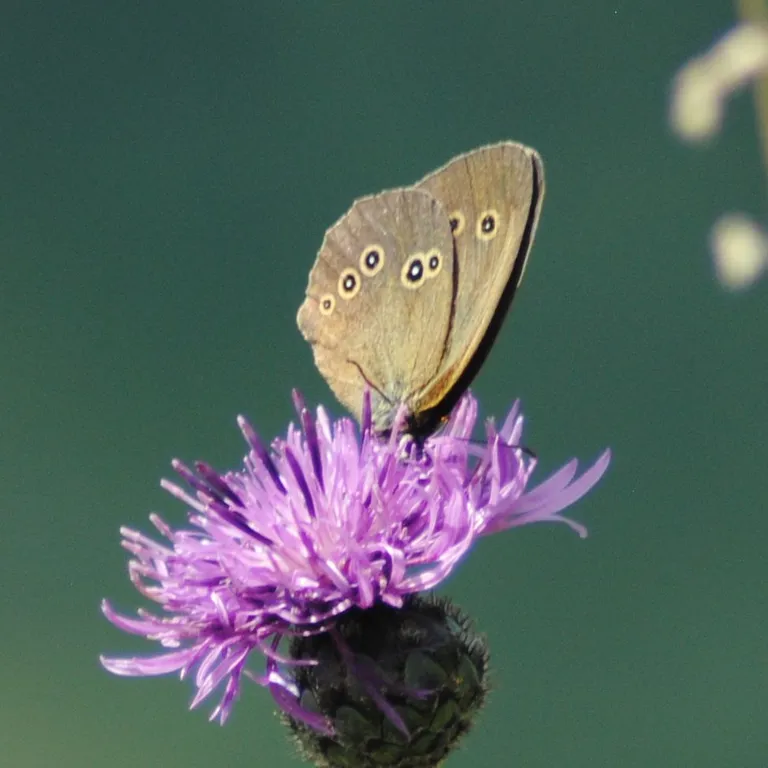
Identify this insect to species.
Aphantopus hyperantus
